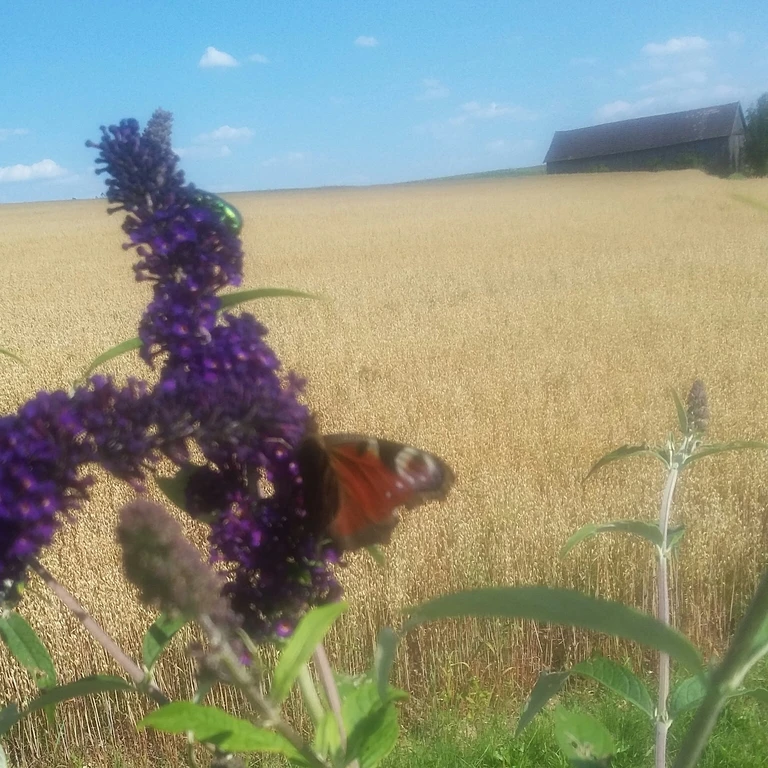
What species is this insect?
Aglais io
